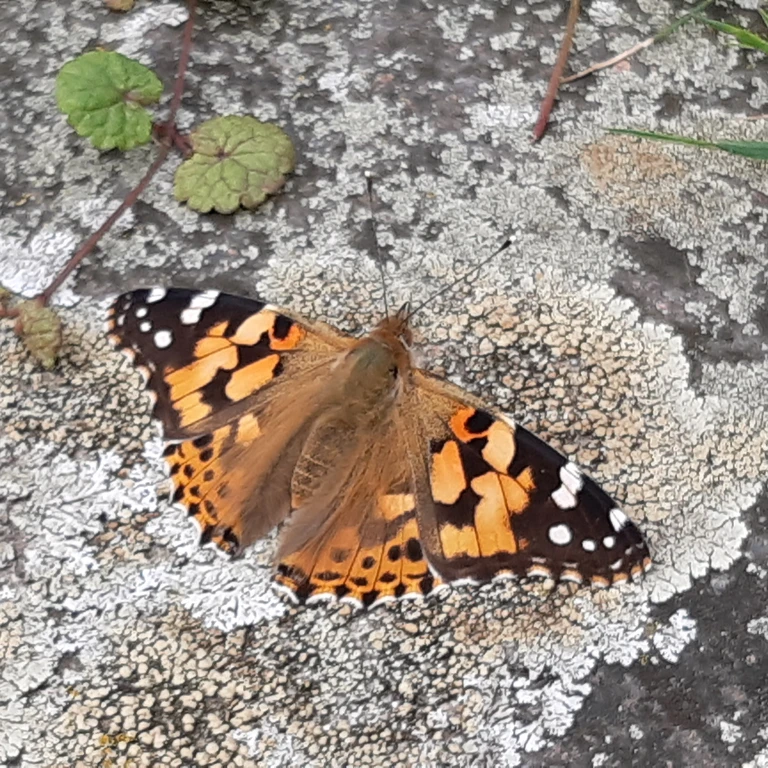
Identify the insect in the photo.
Vanessa cardui
